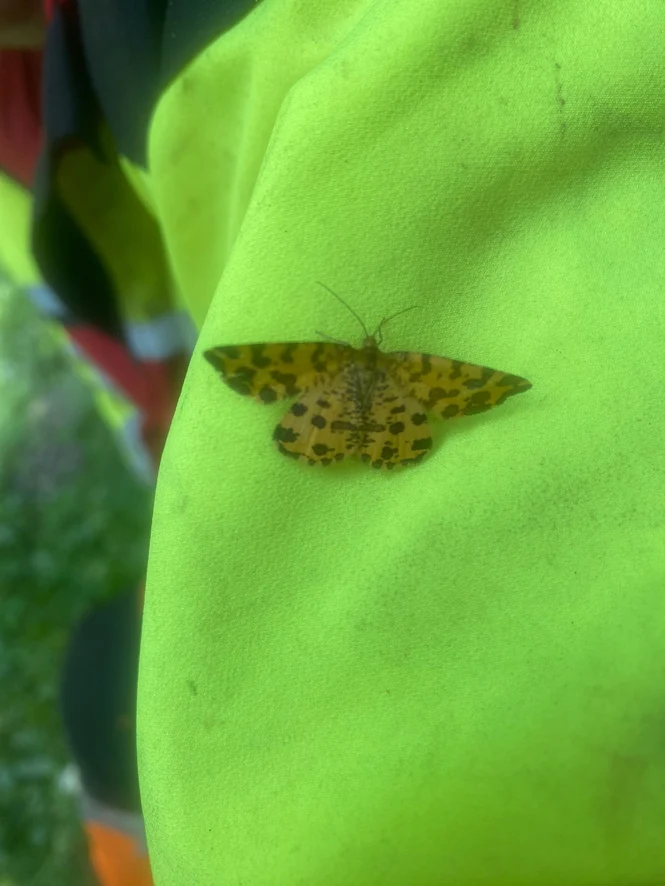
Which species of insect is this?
Pseudopanthera macularia
